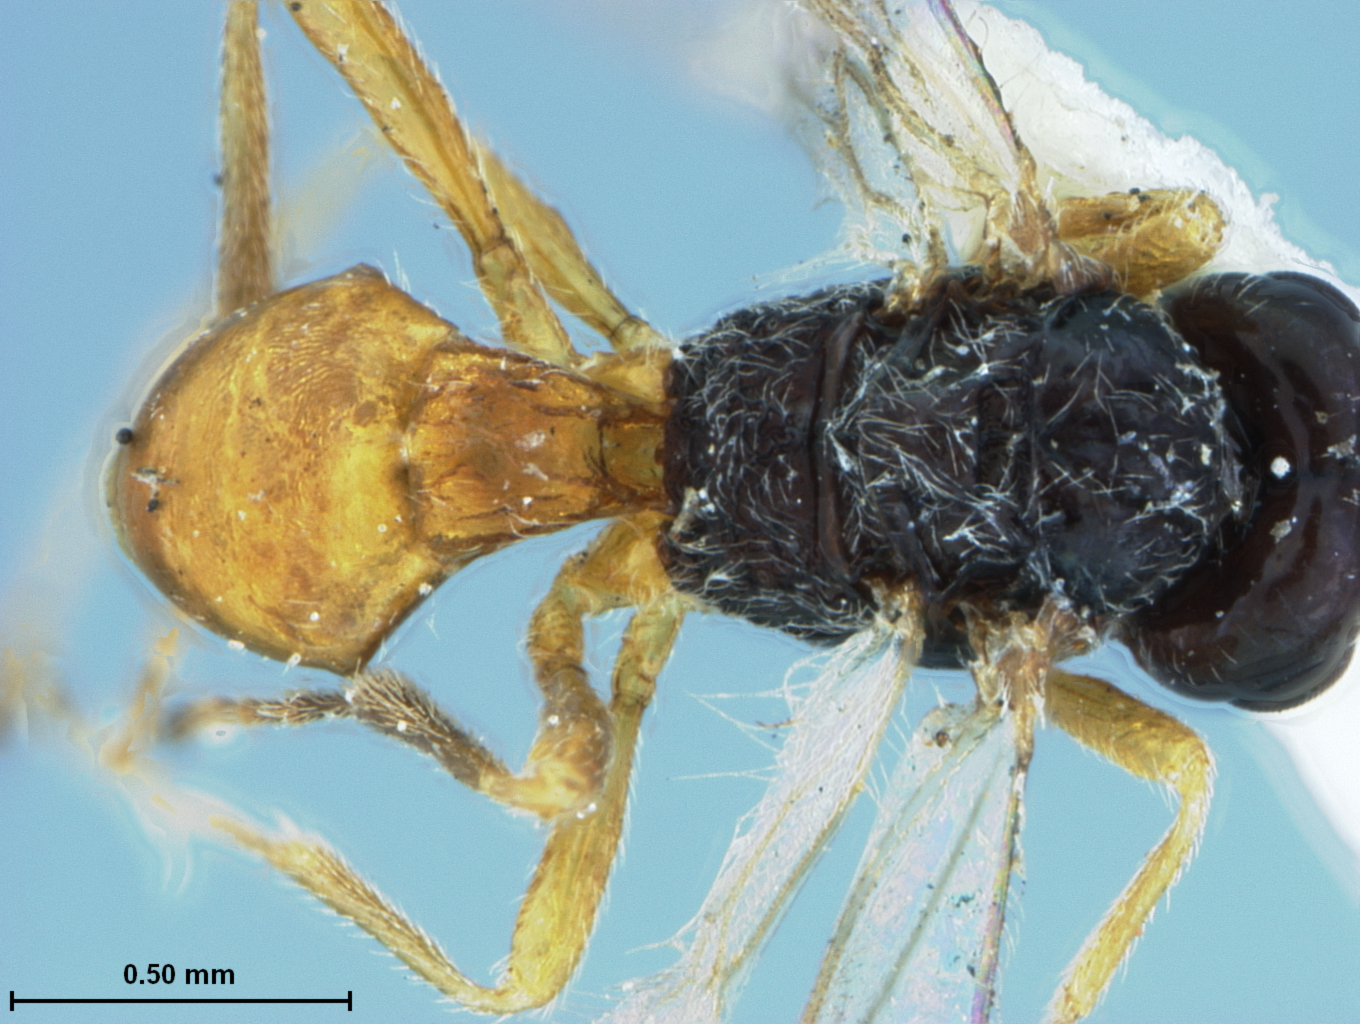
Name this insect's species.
Acrobela tachinae
